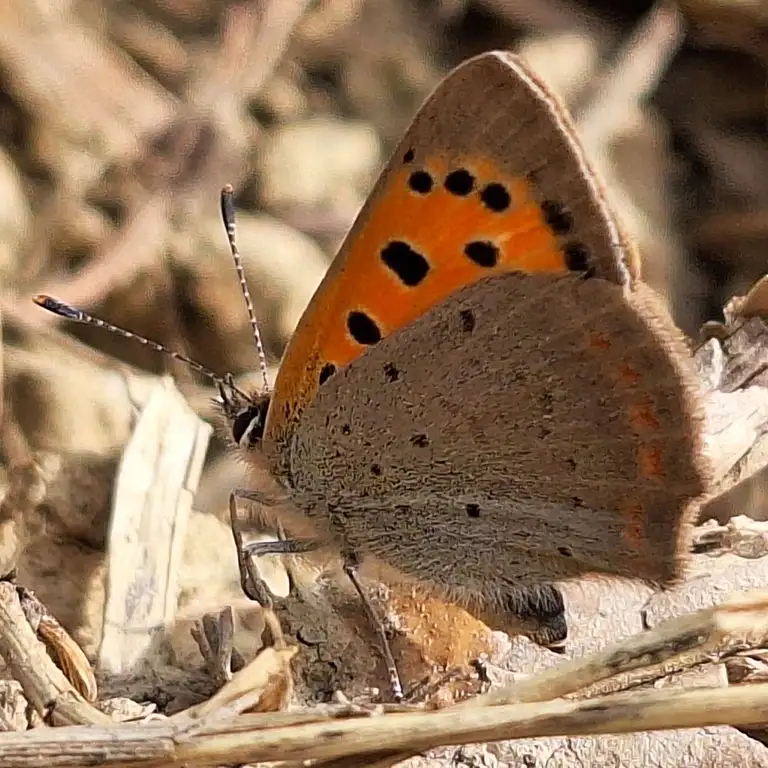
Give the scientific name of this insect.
Lycaena phlaeas
